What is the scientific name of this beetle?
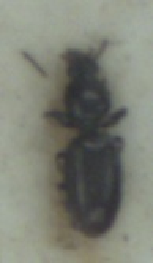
Dyschirius aeneus
